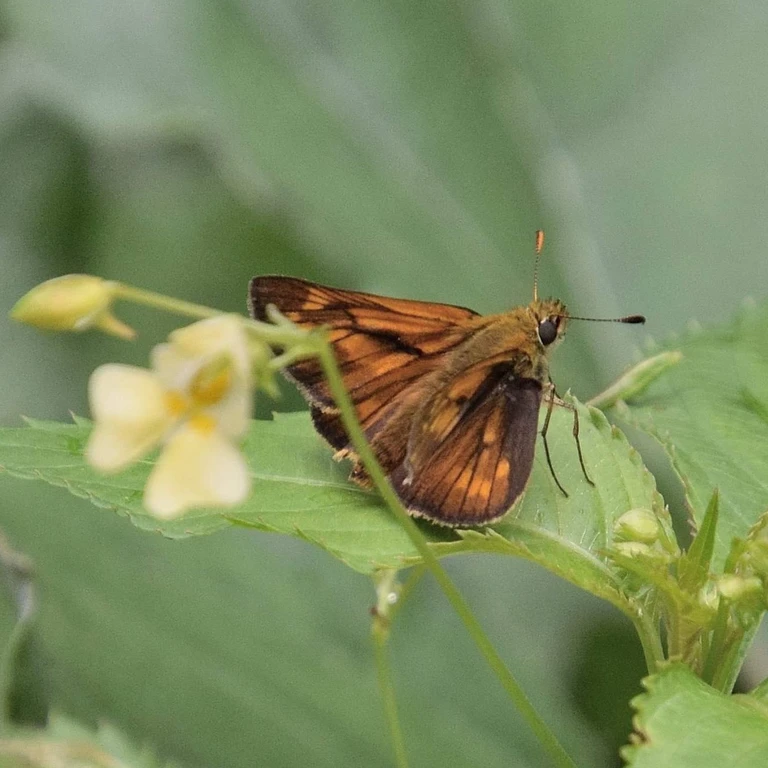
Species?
Ochlodes sylvanus (also Ochlodes venata)
